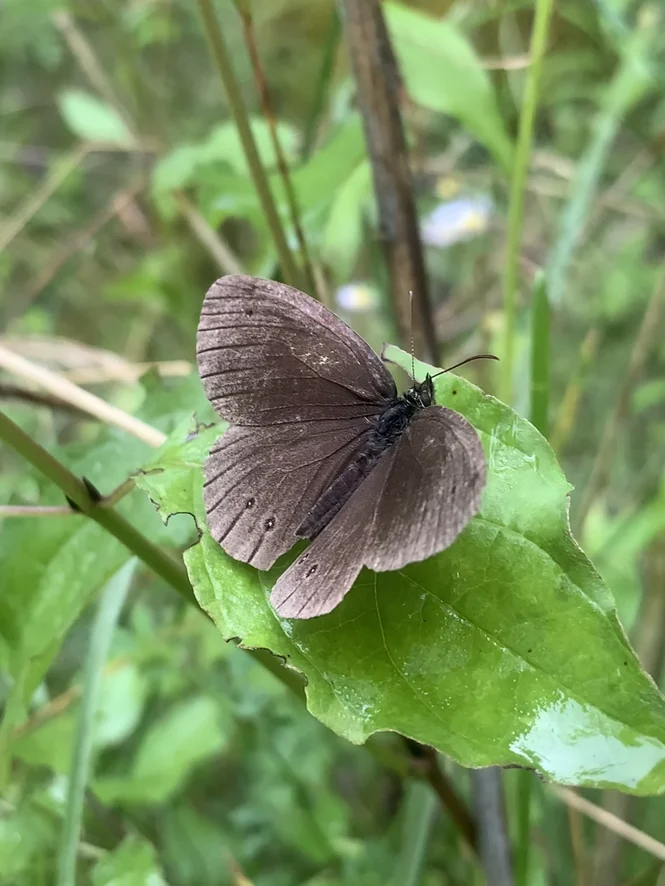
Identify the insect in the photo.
Aphantopus hyperantus
